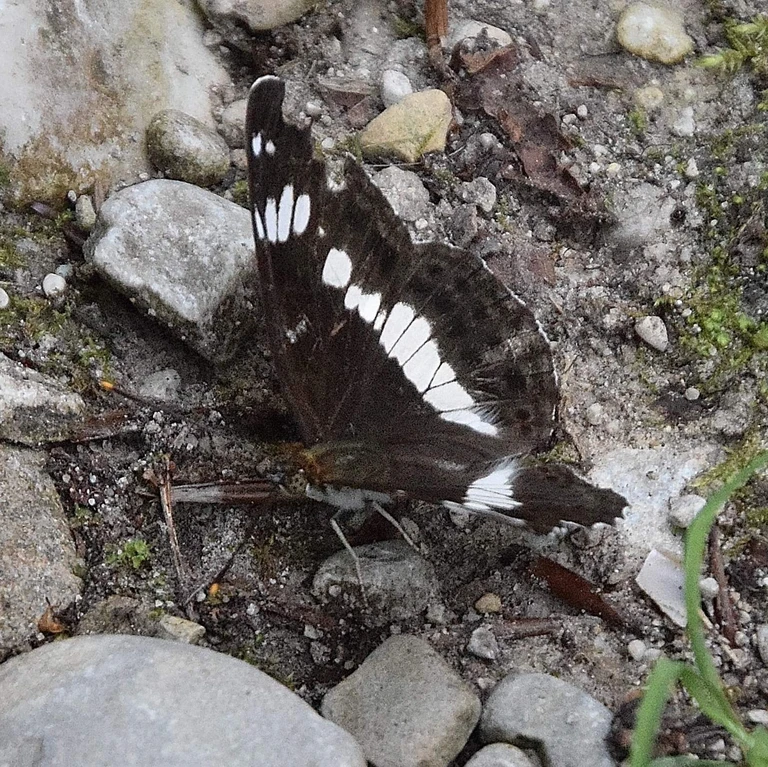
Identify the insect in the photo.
Limenitis camilla (also Ladoga camilla)
